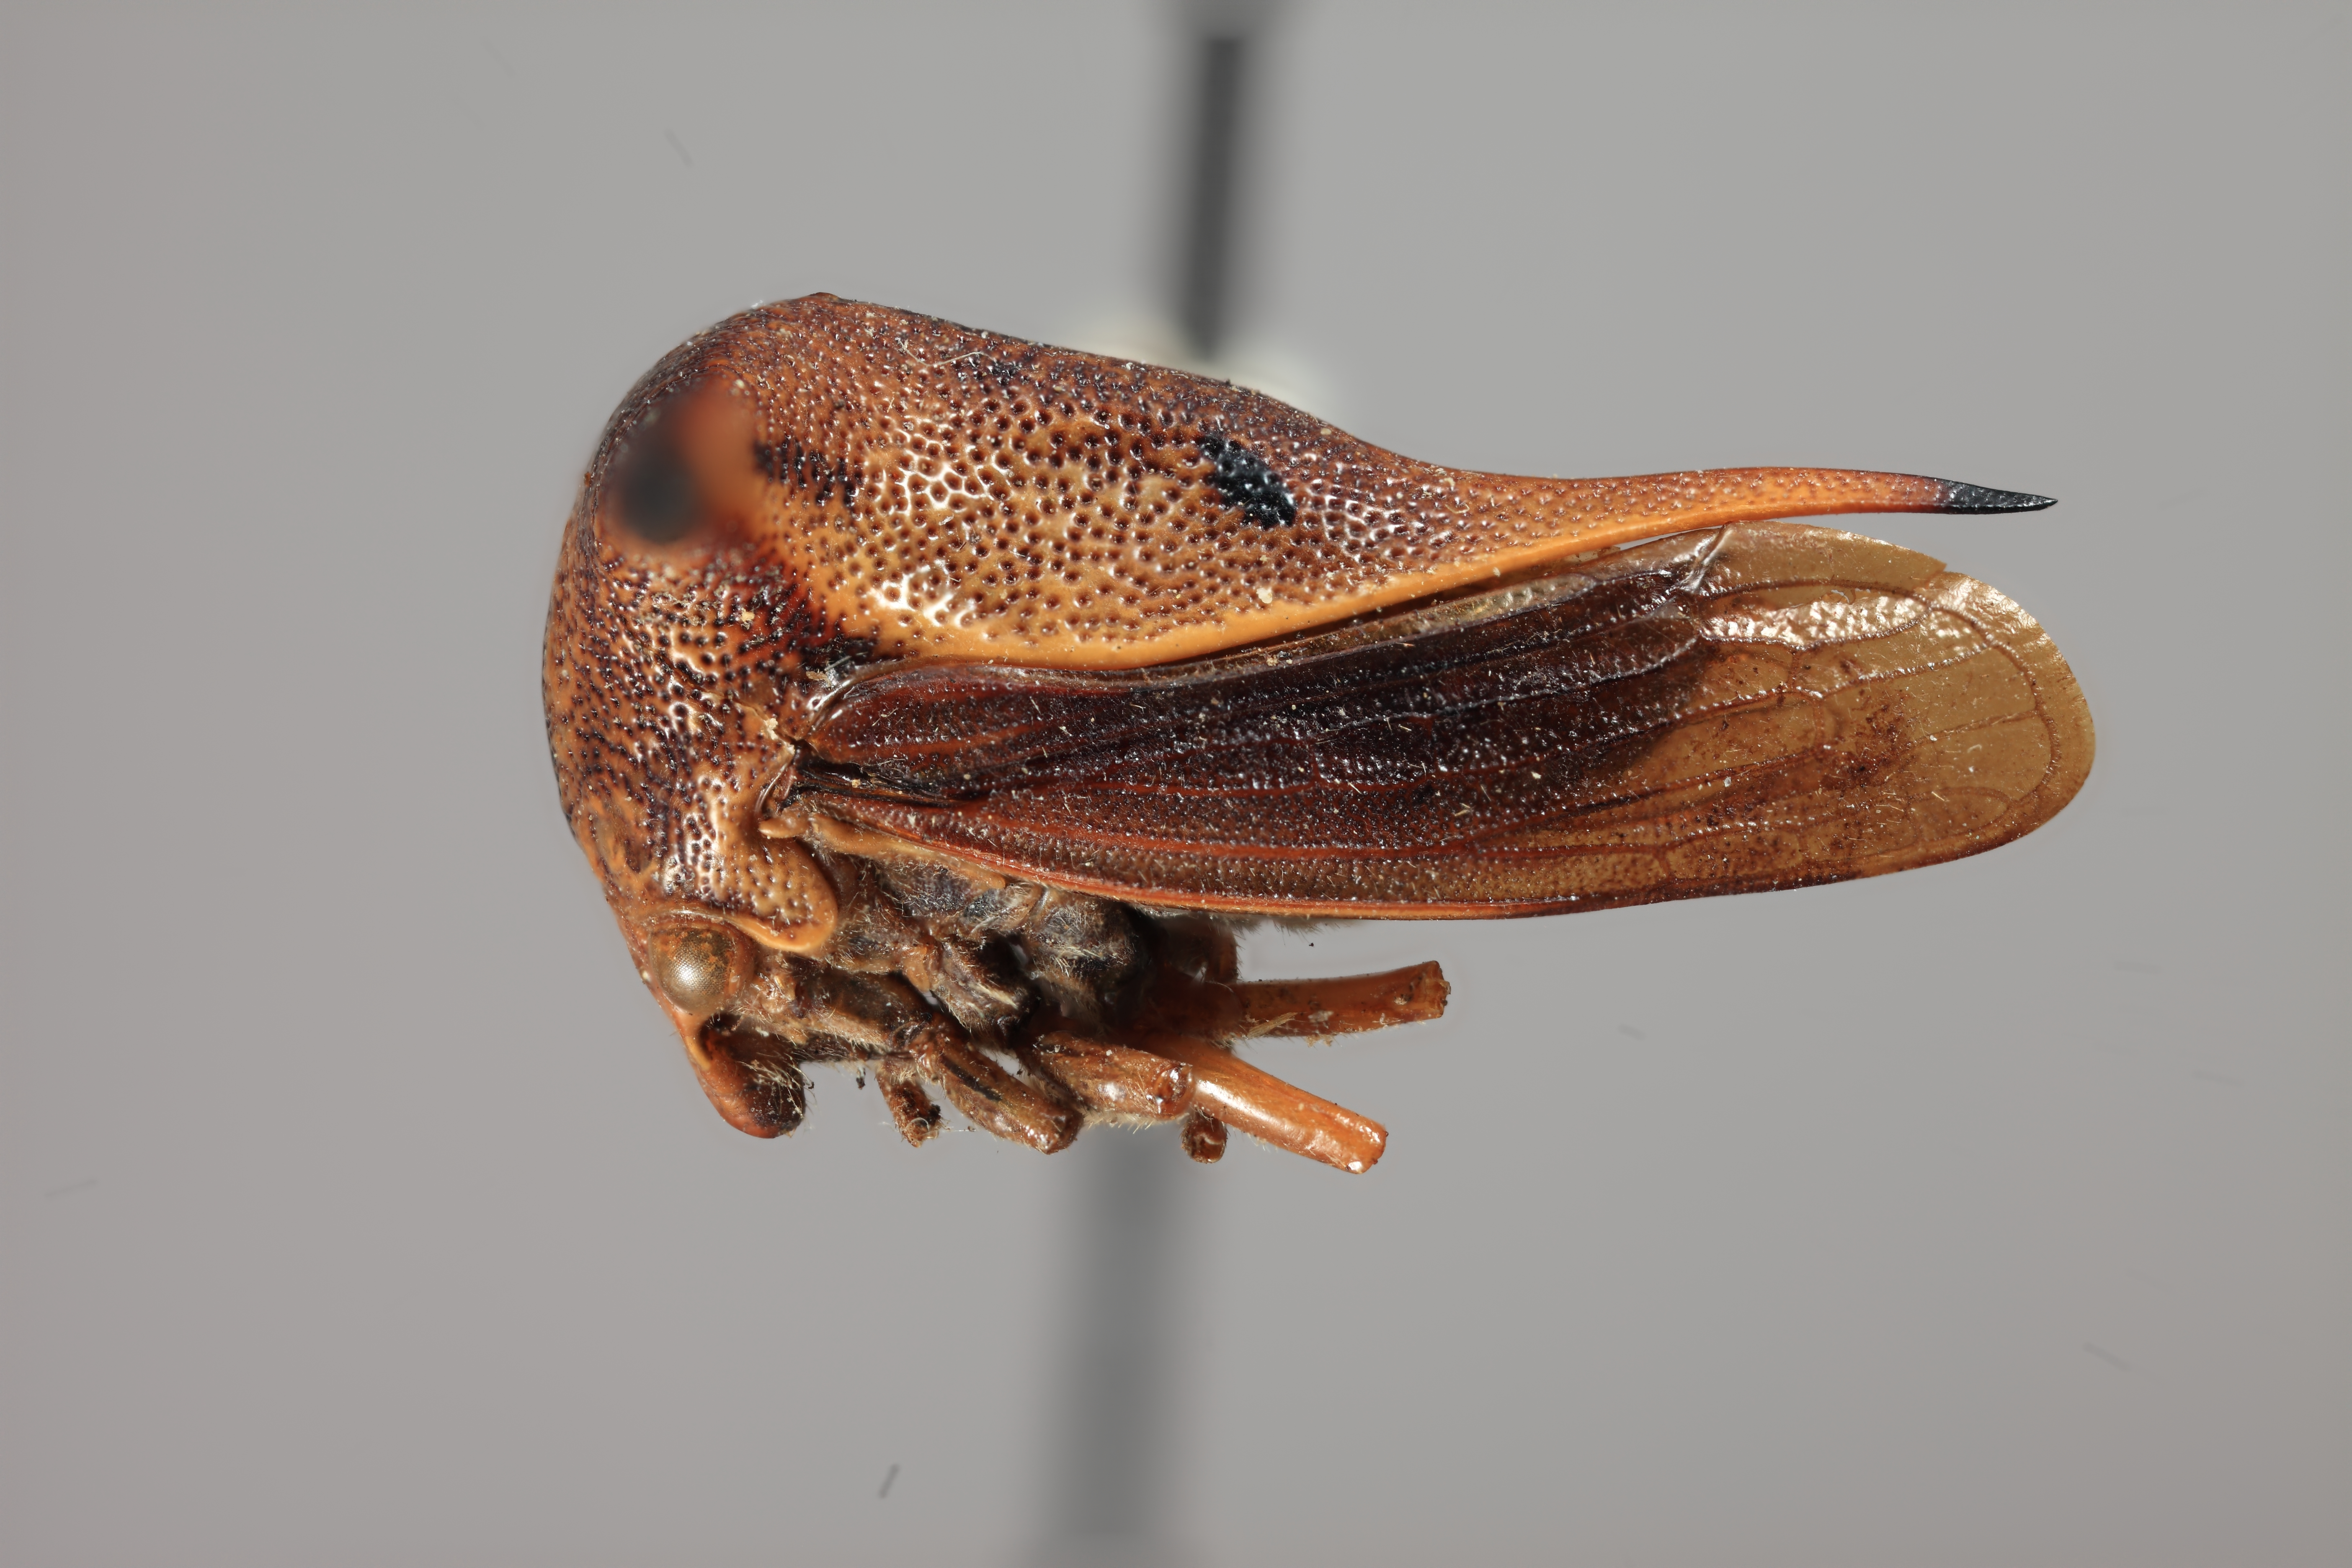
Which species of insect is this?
Hyphinoe yaguachiensis
